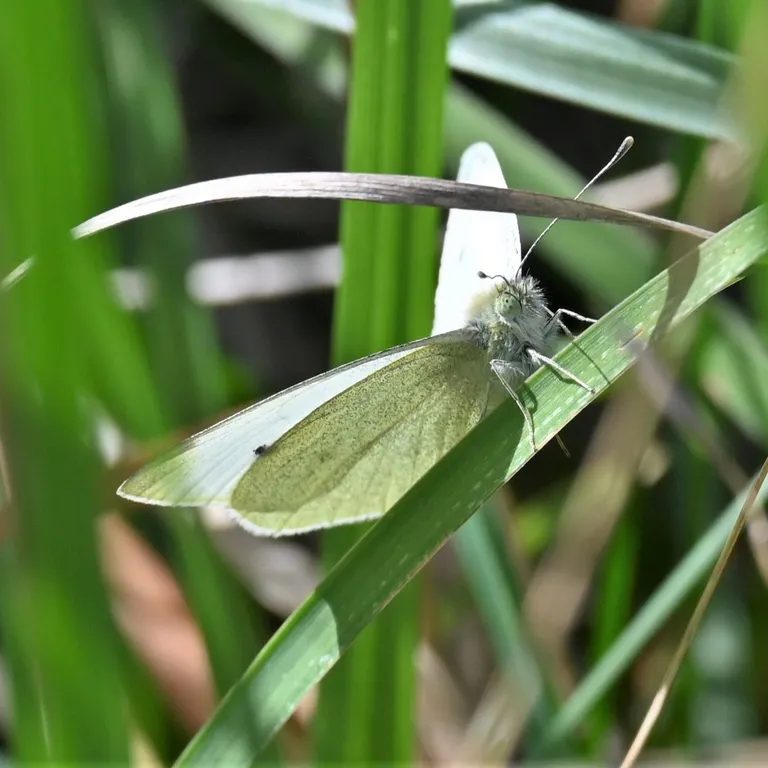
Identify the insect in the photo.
Pieris rapae
